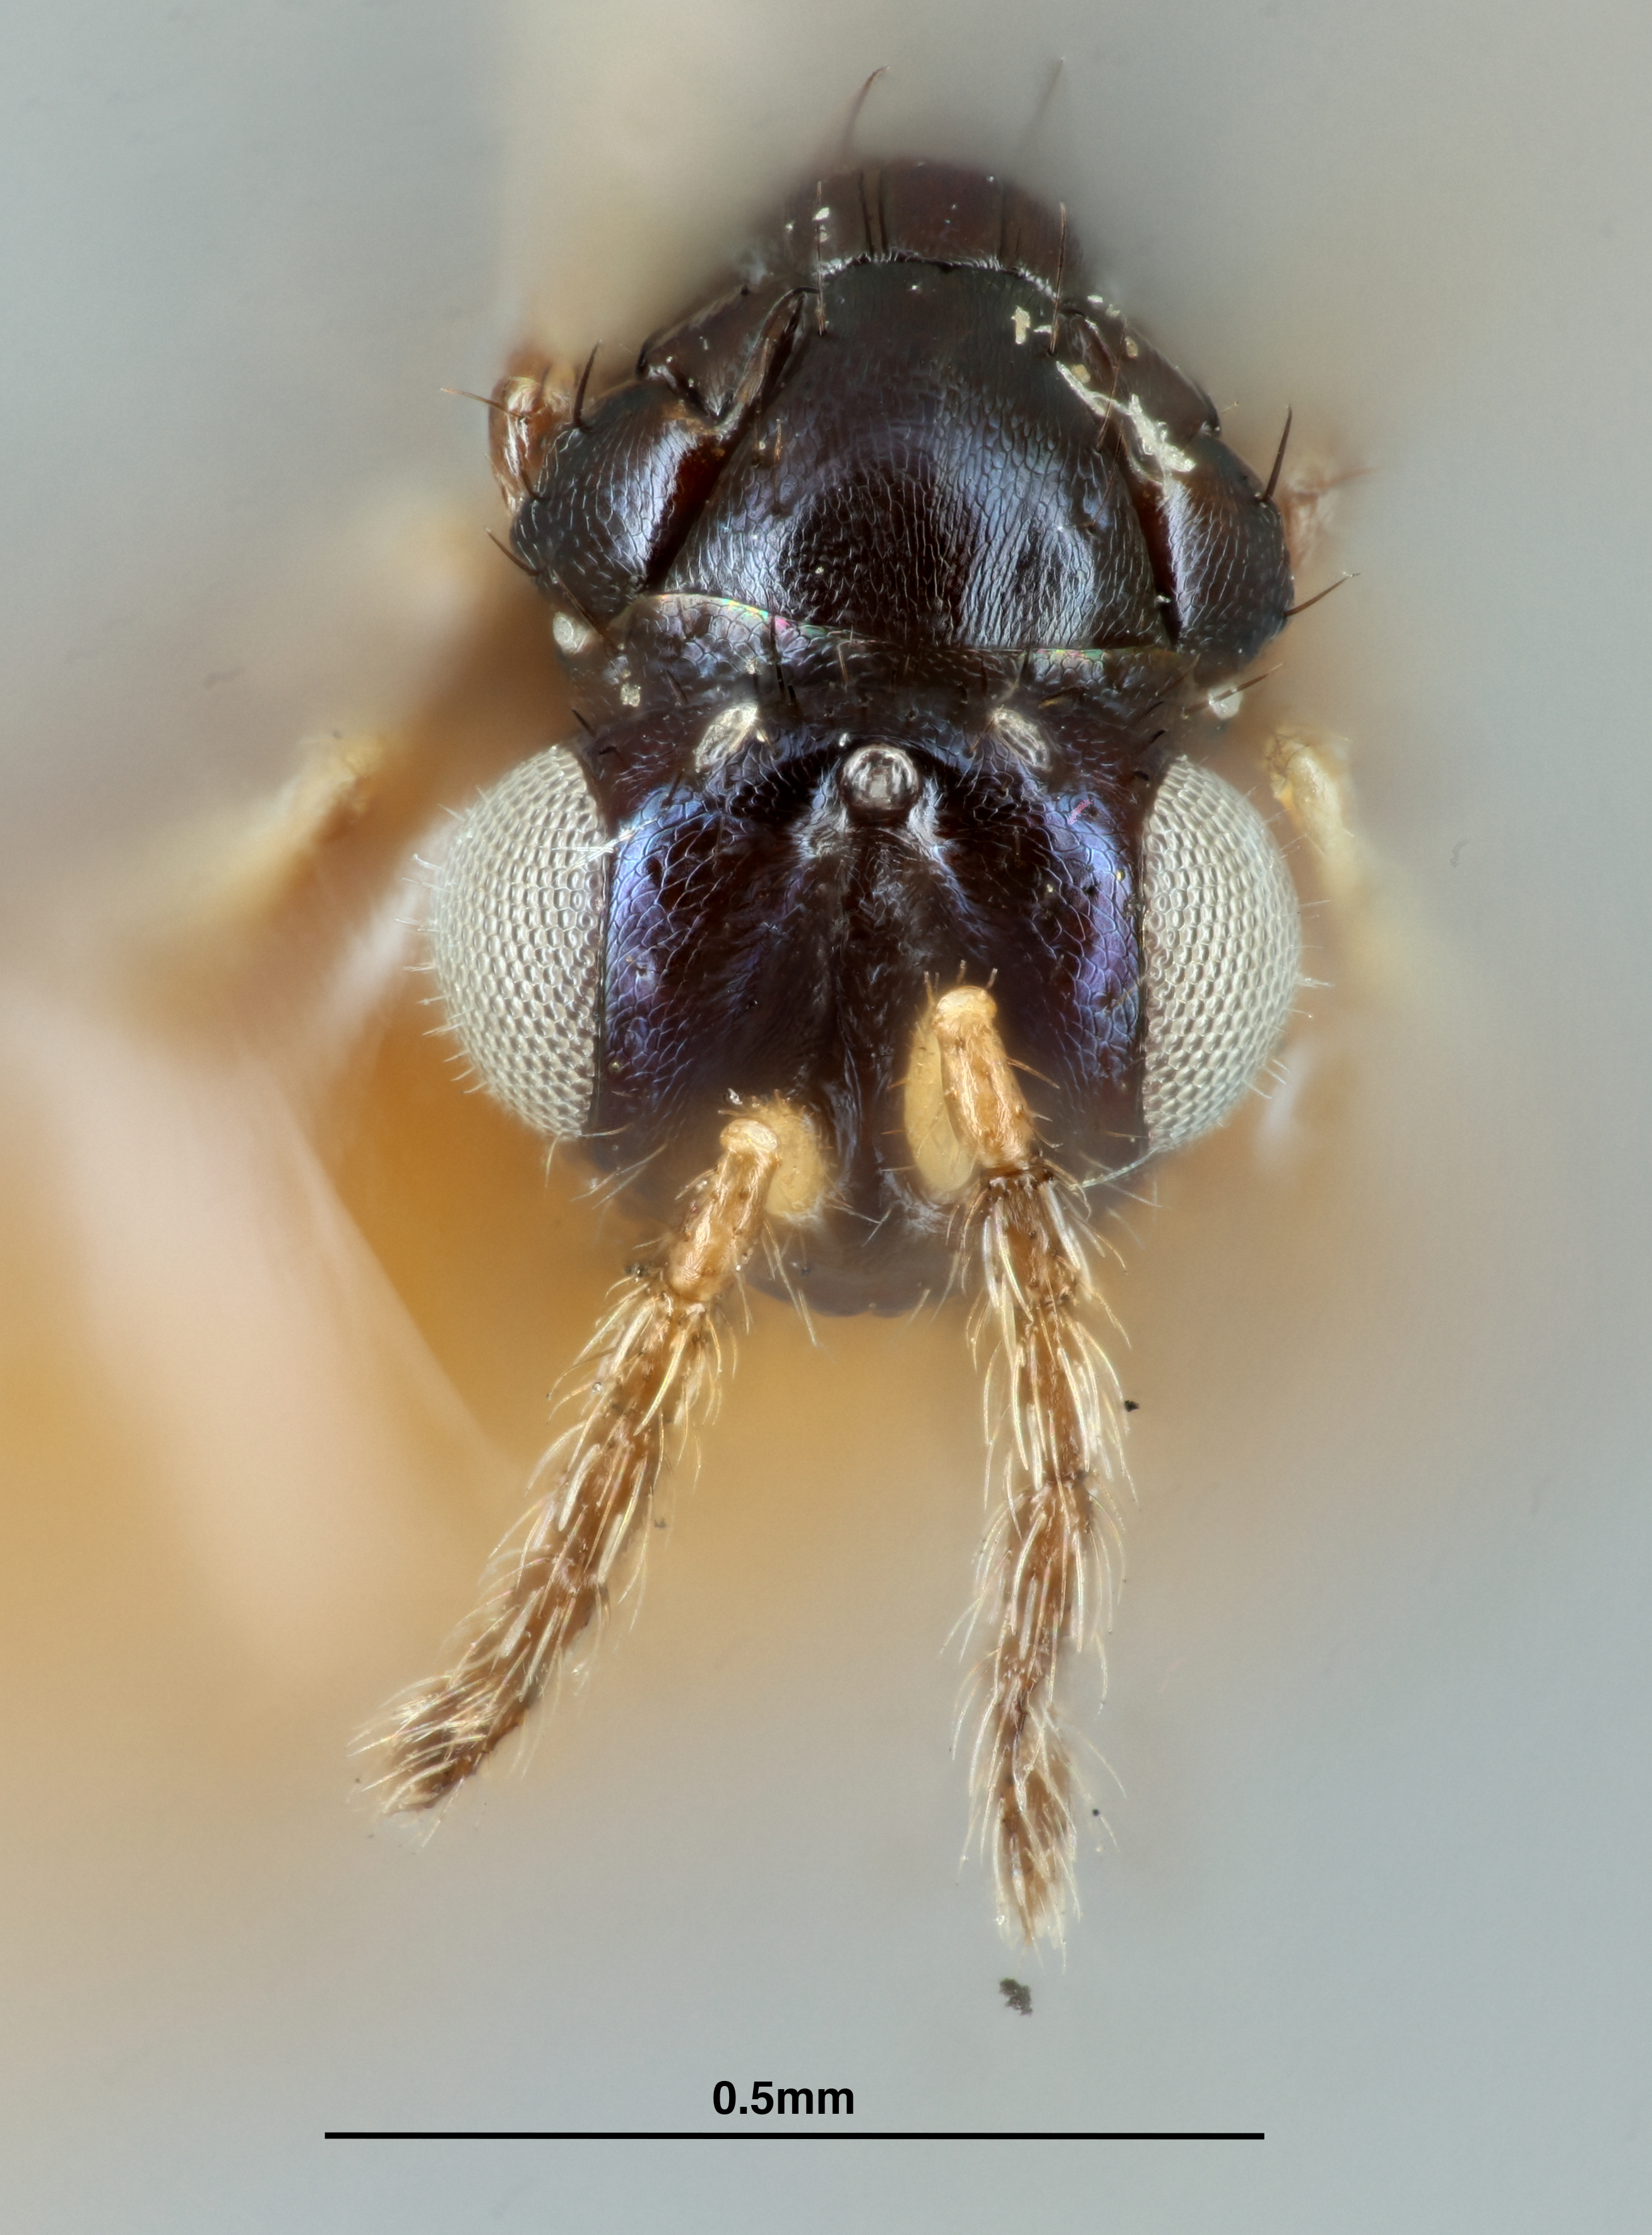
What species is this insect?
Tetrastichoides manilensis
